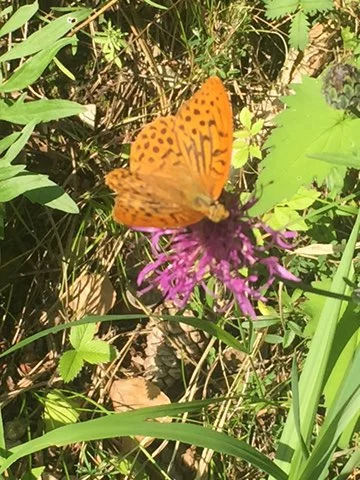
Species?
Argynnis paphia
